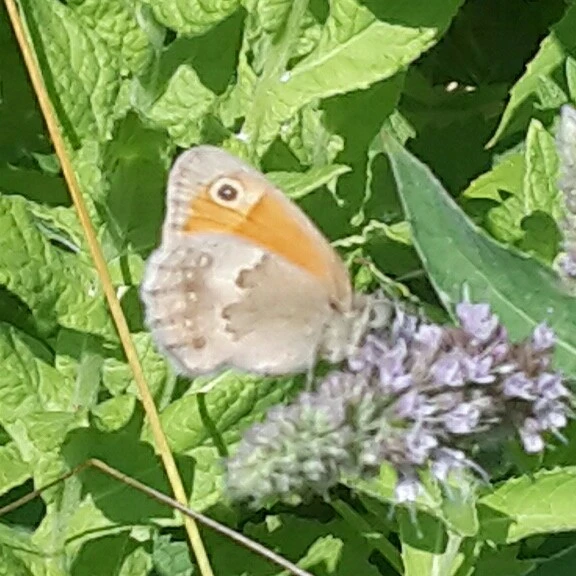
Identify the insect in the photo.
Coenonympha pamphilus
